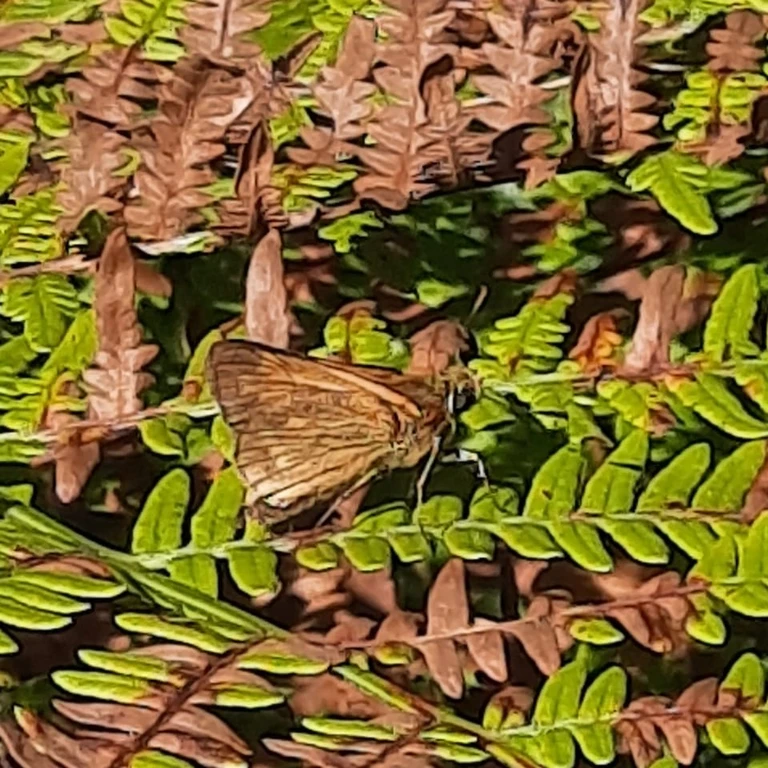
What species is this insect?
Ochlodes sylvanus (also Ochlodes venata)
